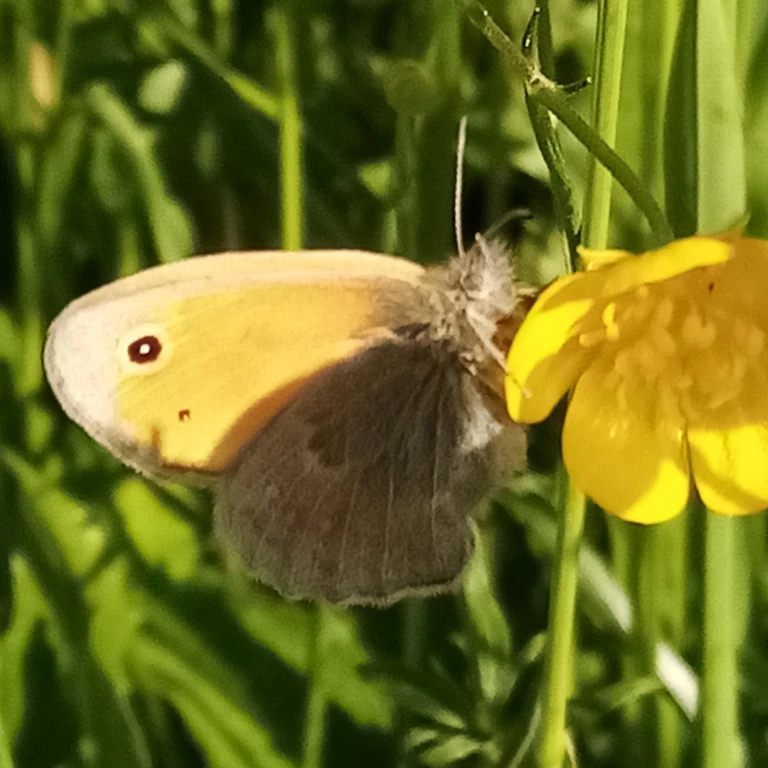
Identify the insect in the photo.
Coenonympha pamphilus
